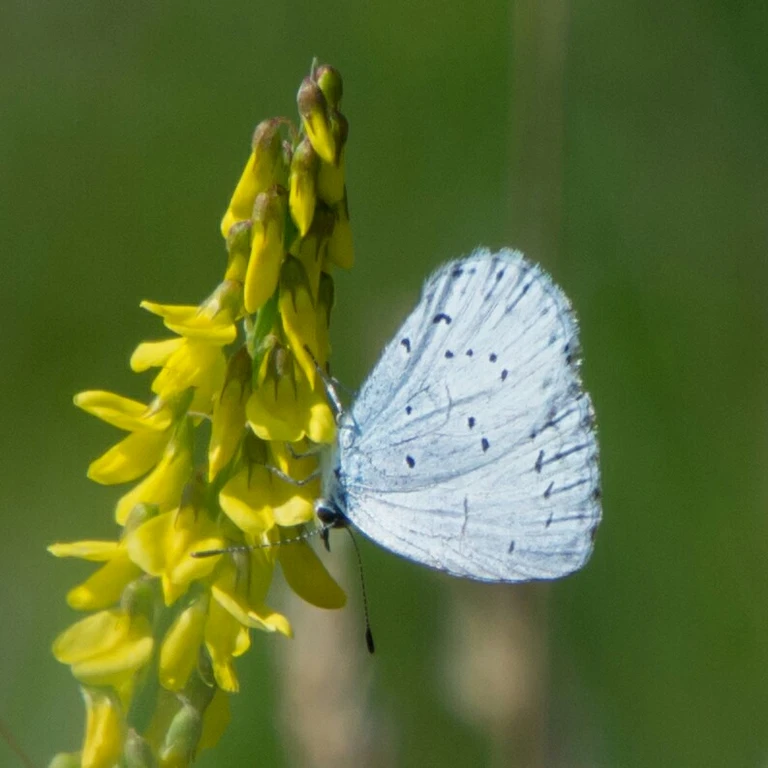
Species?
Celastrina argiolus
